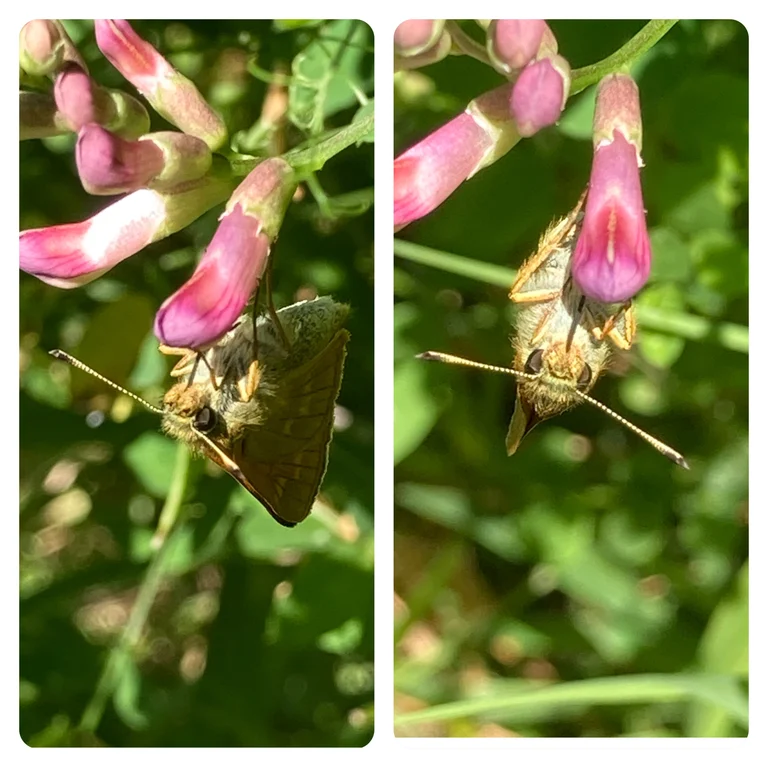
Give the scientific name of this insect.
Ochlodes sylvanus (also Ochlodes venata)
